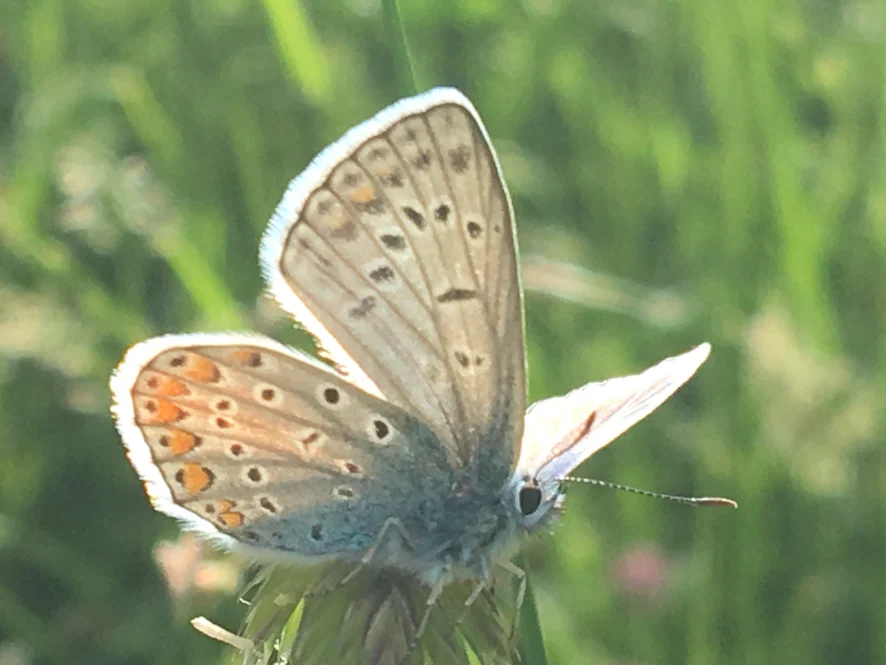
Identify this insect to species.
Polyommatus icarus
